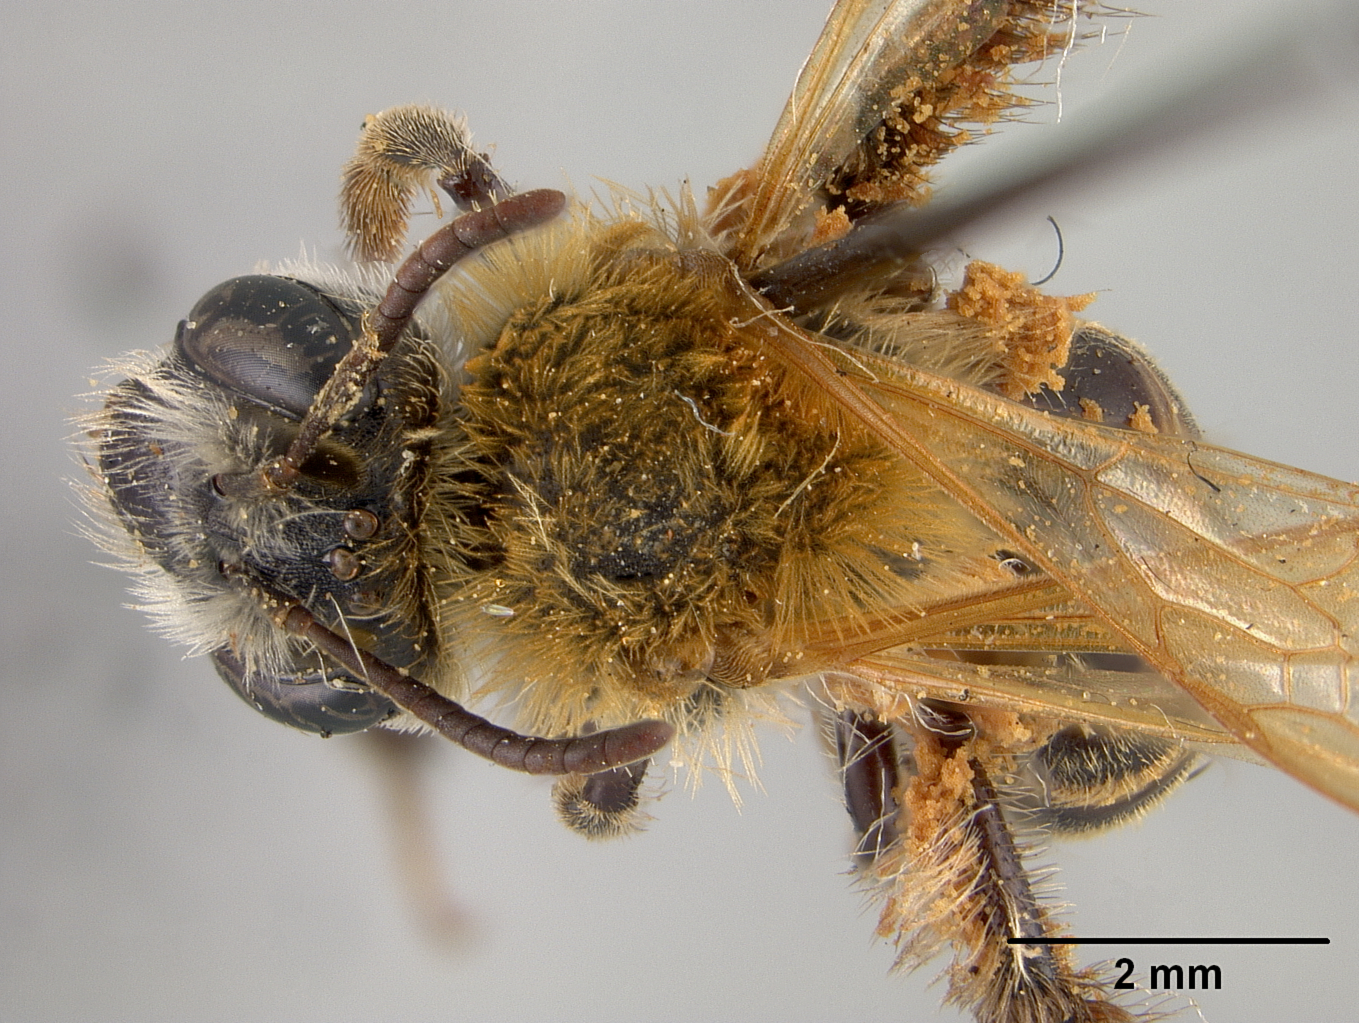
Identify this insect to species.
Andrena amarilla
